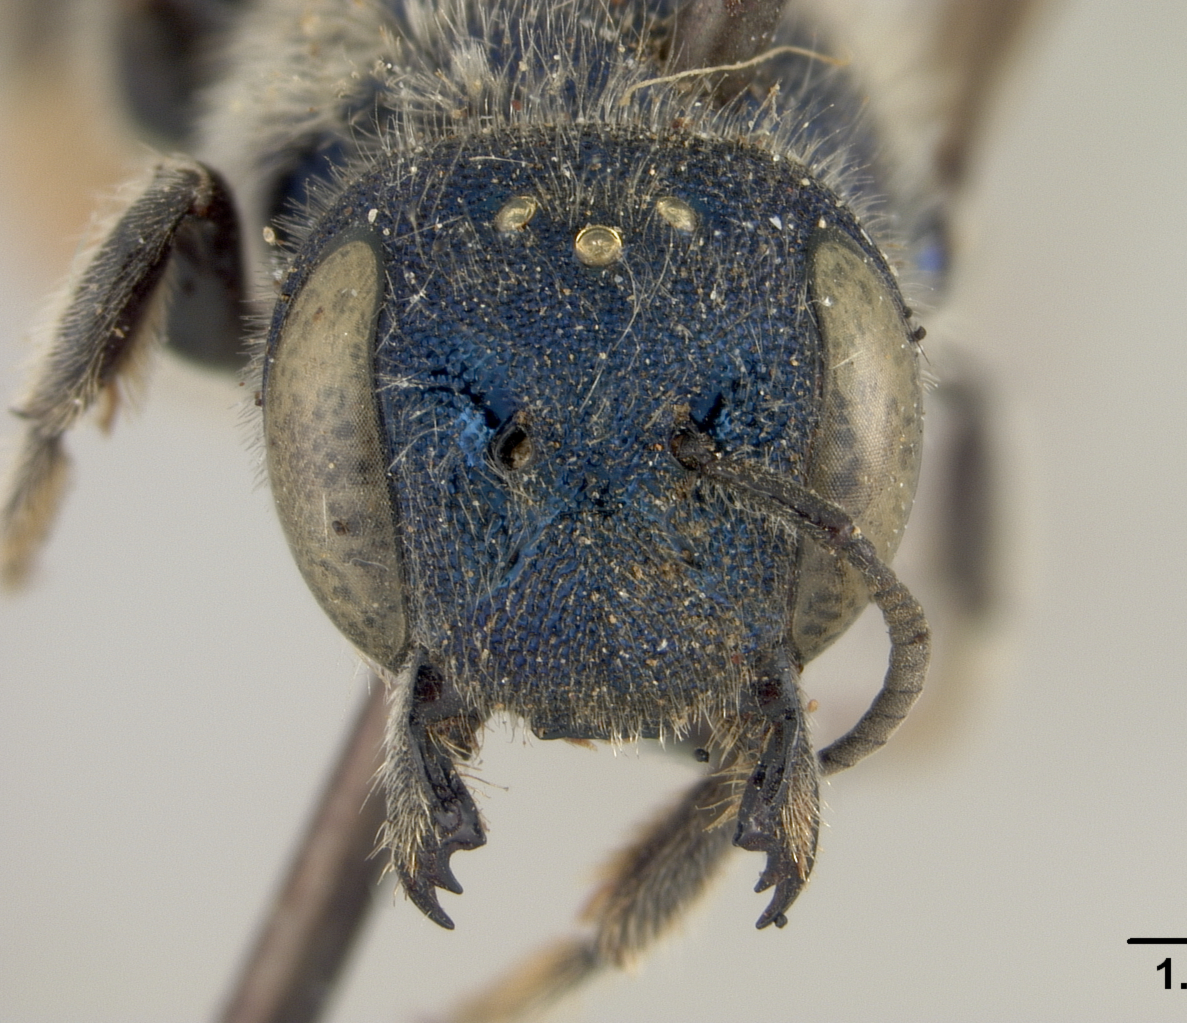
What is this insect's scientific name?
Osmia subfasciata
